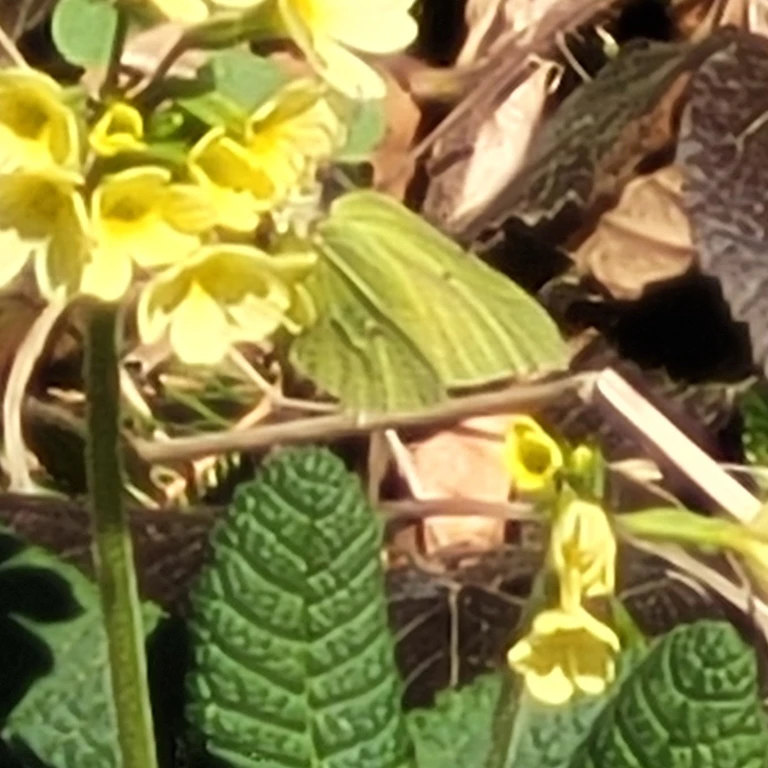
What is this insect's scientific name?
Gonepteryx rhamni
